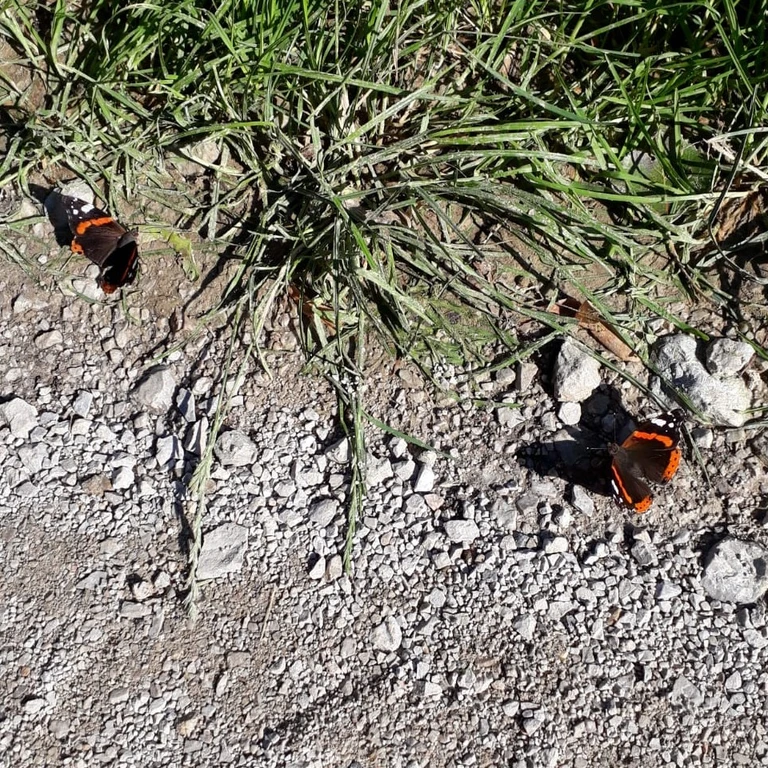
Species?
Vanessa atalanta
